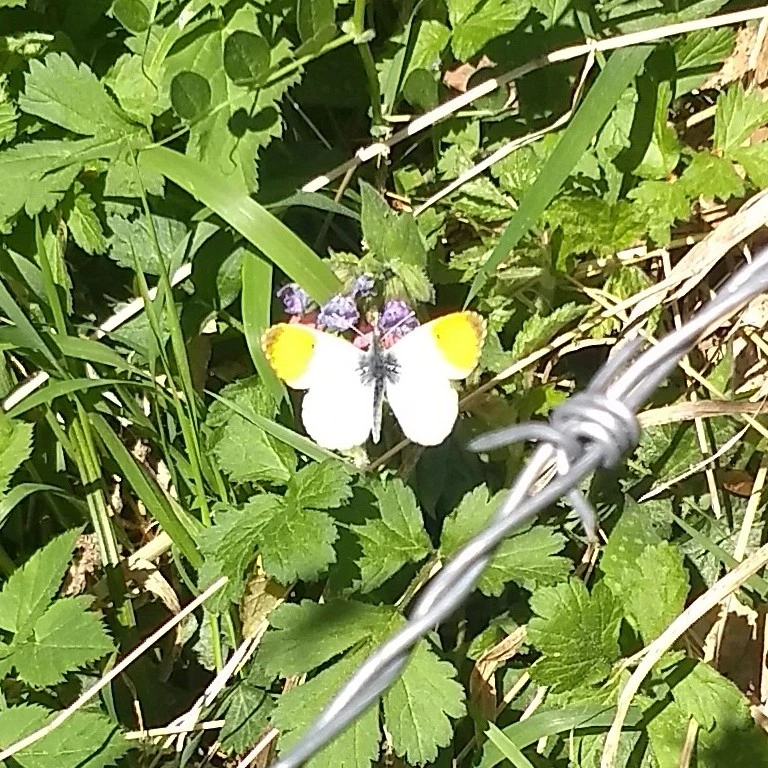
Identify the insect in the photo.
Anthocharis cardamines
